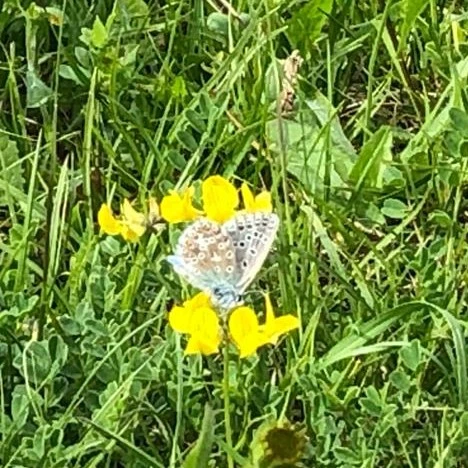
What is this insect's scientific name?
Lysandra bellargus
